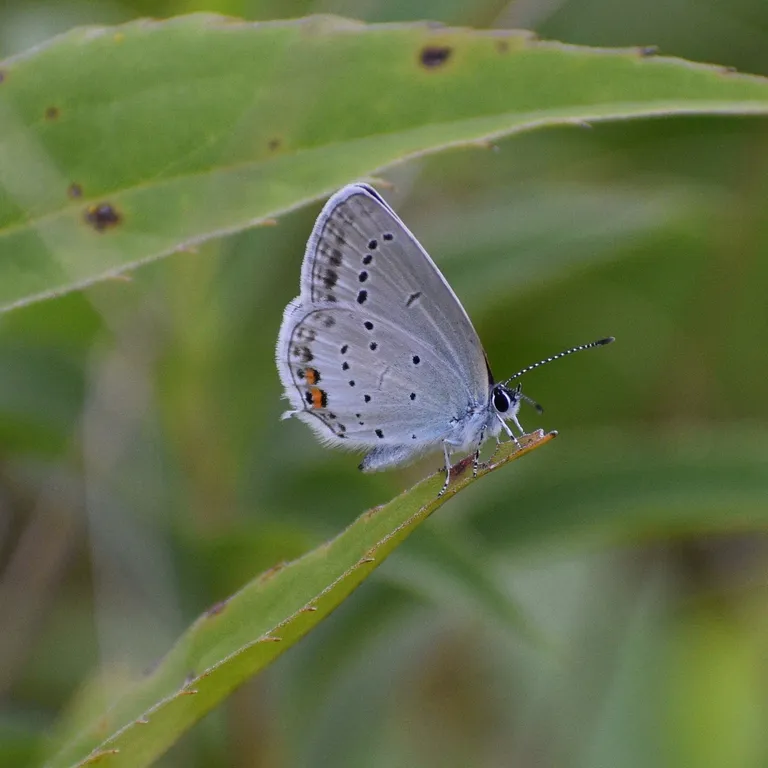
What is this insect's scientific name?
Cupido argiades (also Elkalyce argiades)
